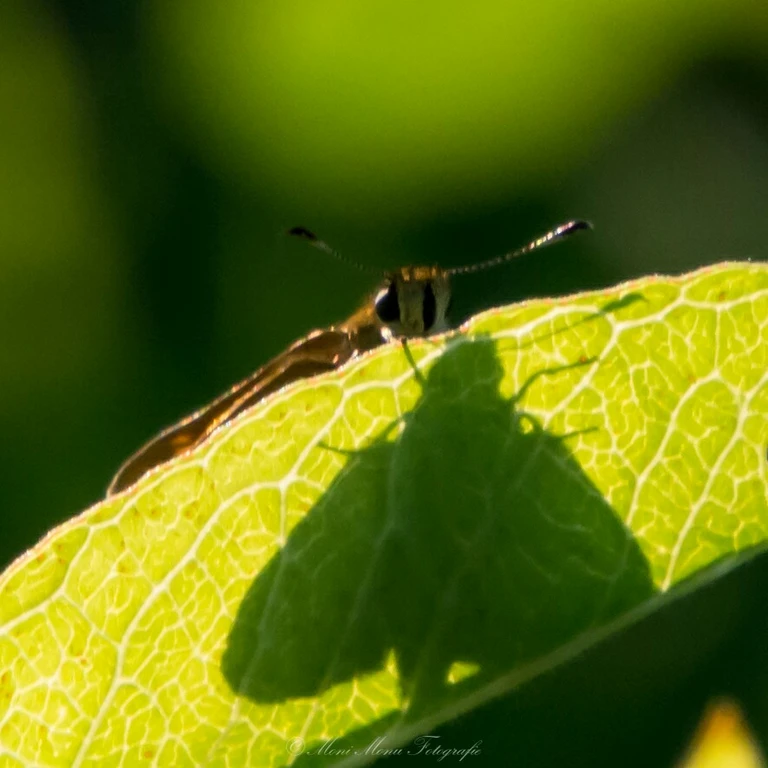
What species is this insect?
Ochlodes sylvanus (also Ochlodes venata)
